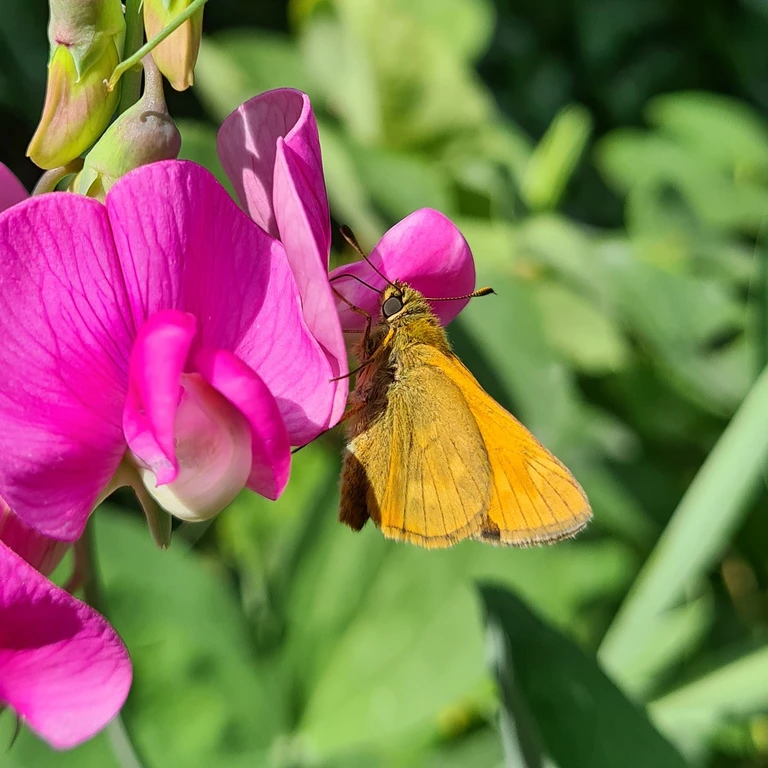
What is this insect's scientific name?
Ochlodes sylvanus (also Ochlodes venata)
